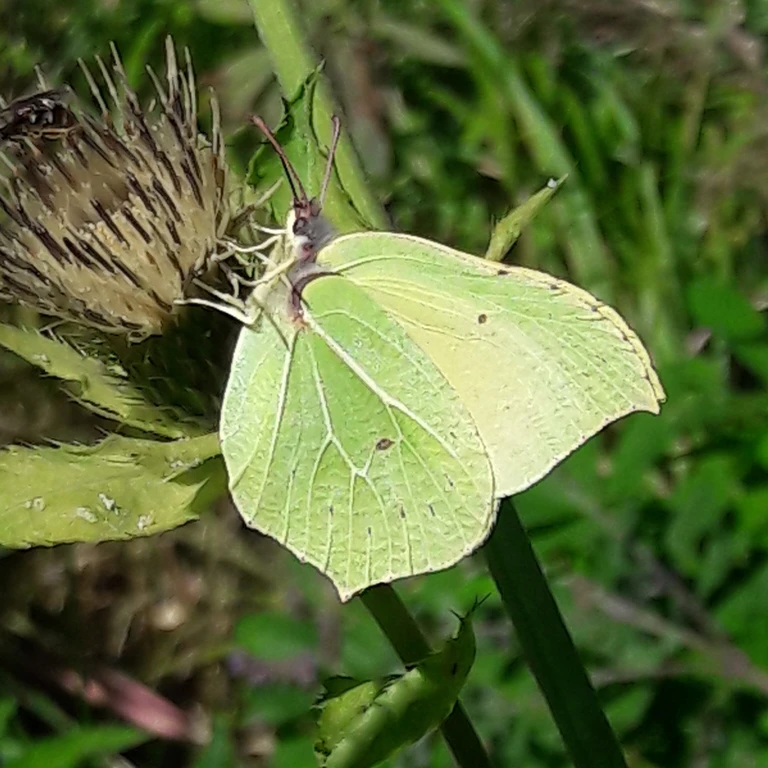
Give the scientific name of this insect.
Gonepteryx rhamni
